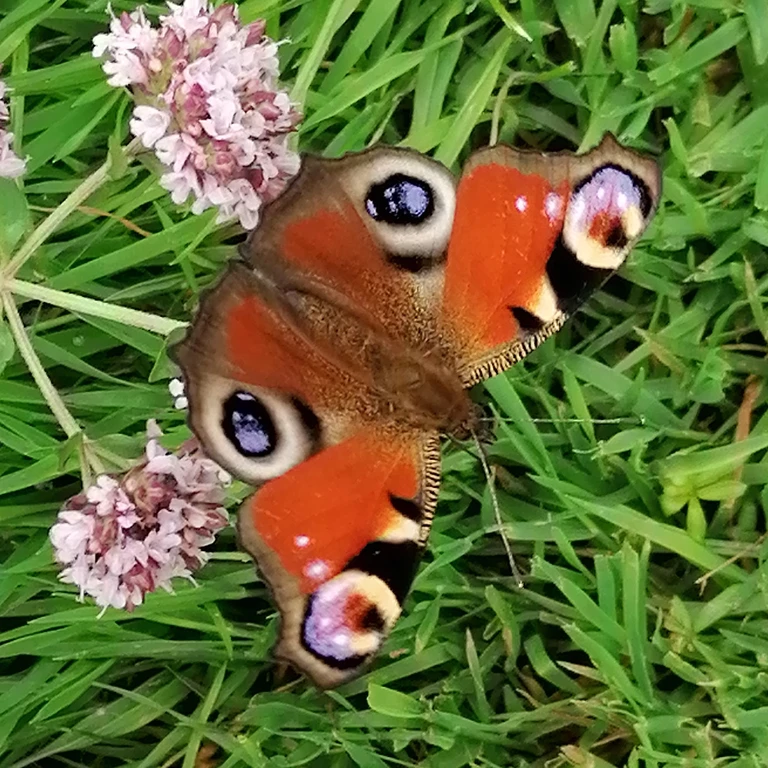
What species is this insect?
Aglais io
